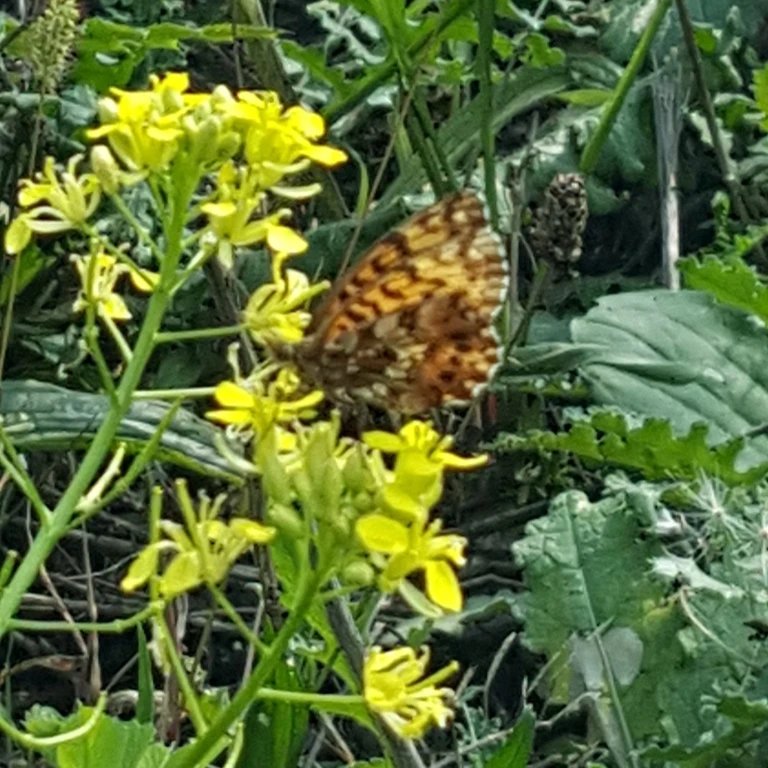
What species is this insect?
Boloria dia
